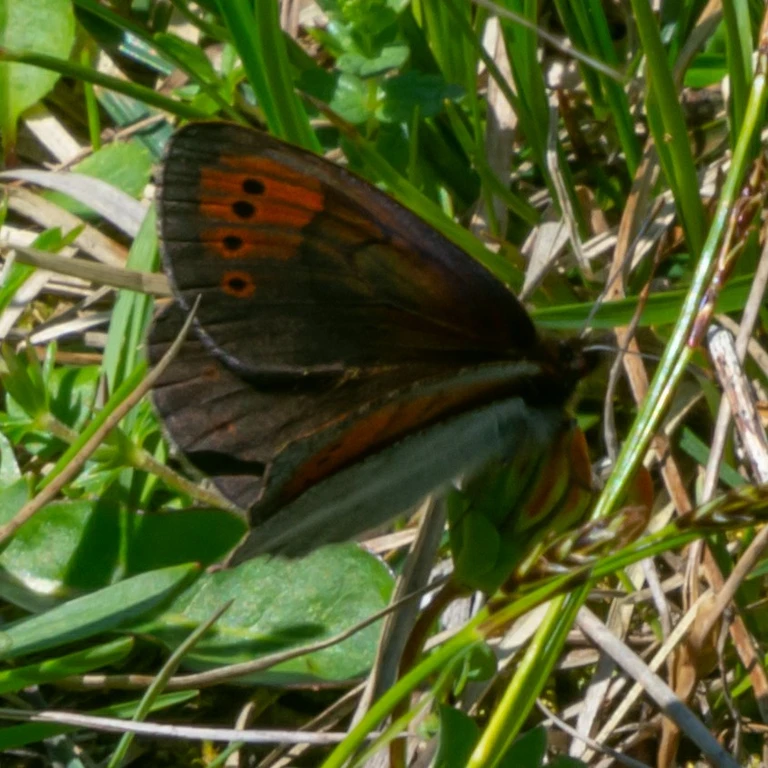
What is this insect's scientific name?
Erebia pandrose
